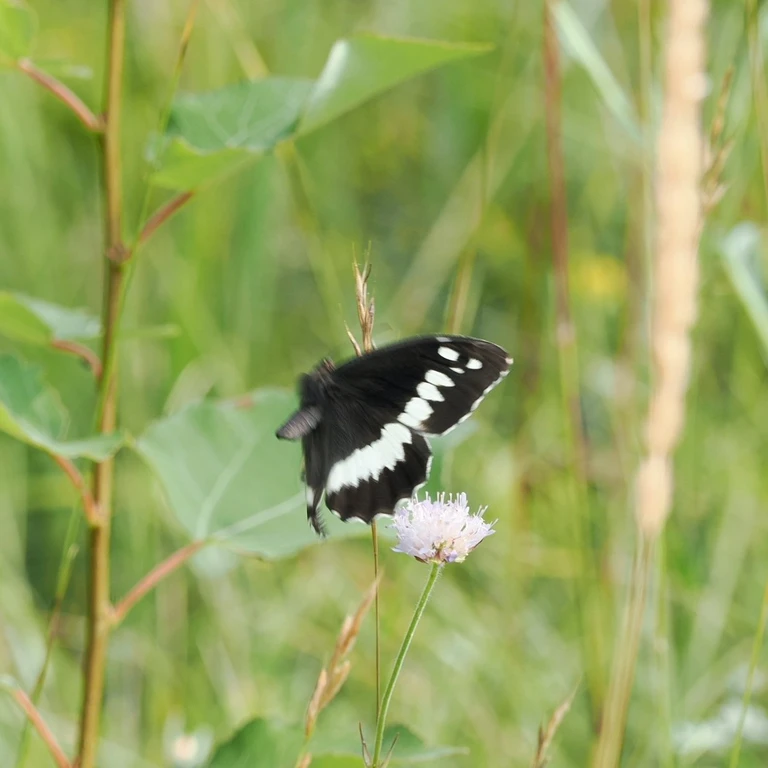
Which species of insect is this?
Brintesia circe
